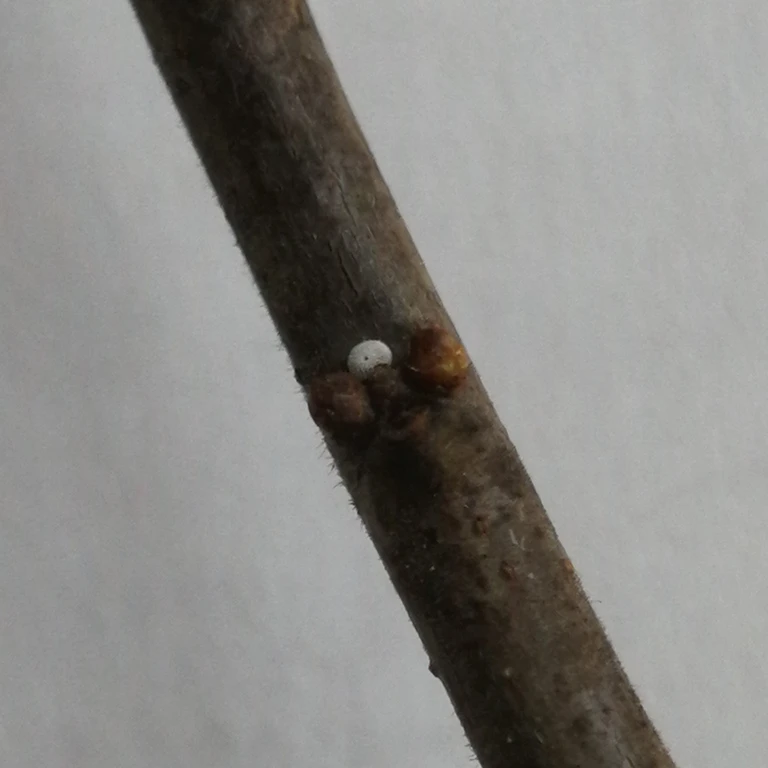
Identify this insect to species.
Thecla betulae
